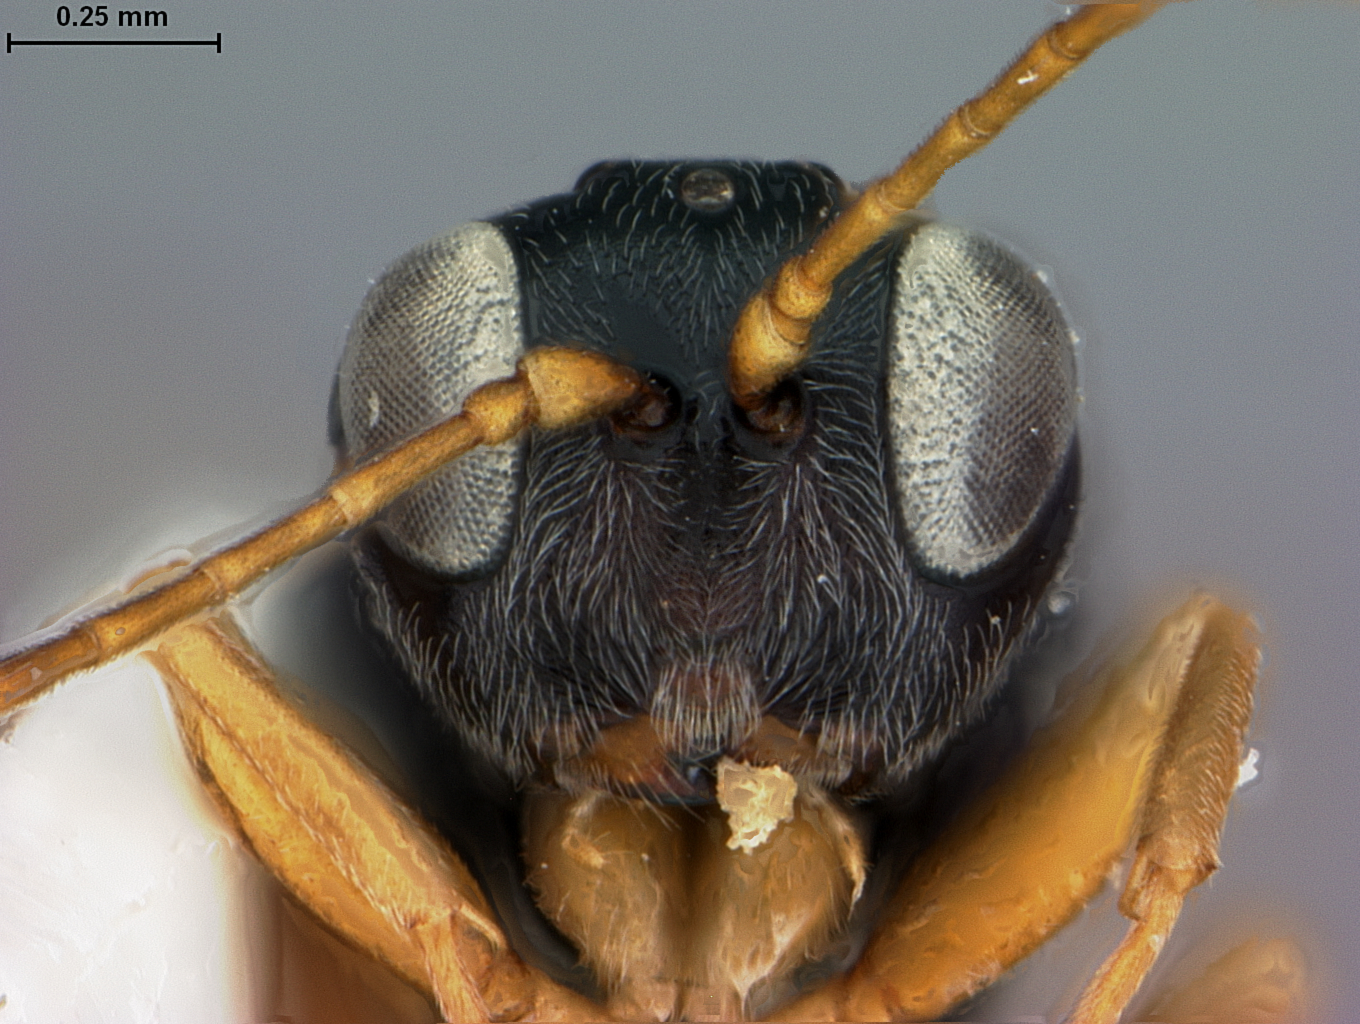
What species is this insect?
Ceroptres cornigera
